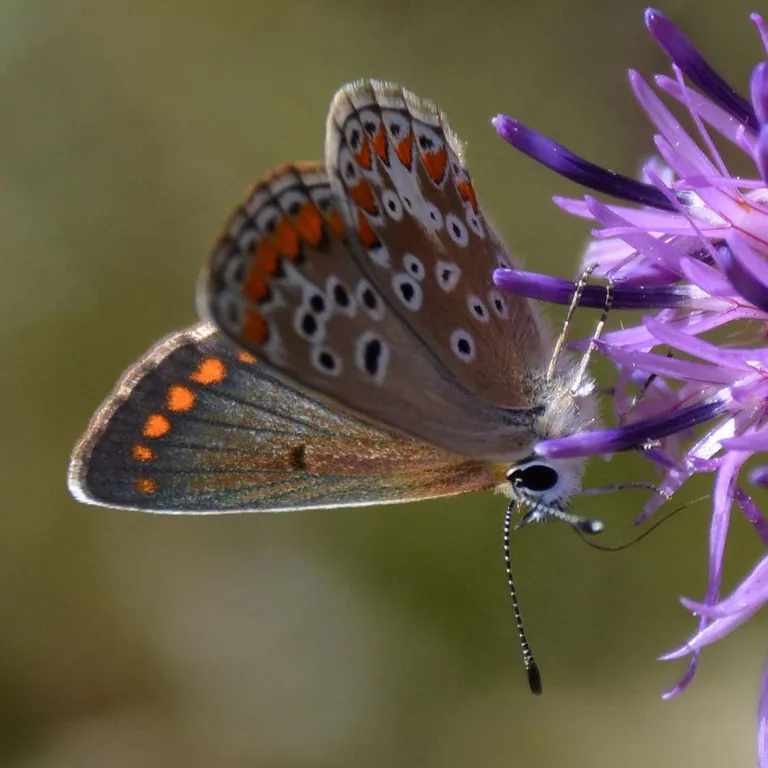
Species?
Aricia agestis/artaxerxes
